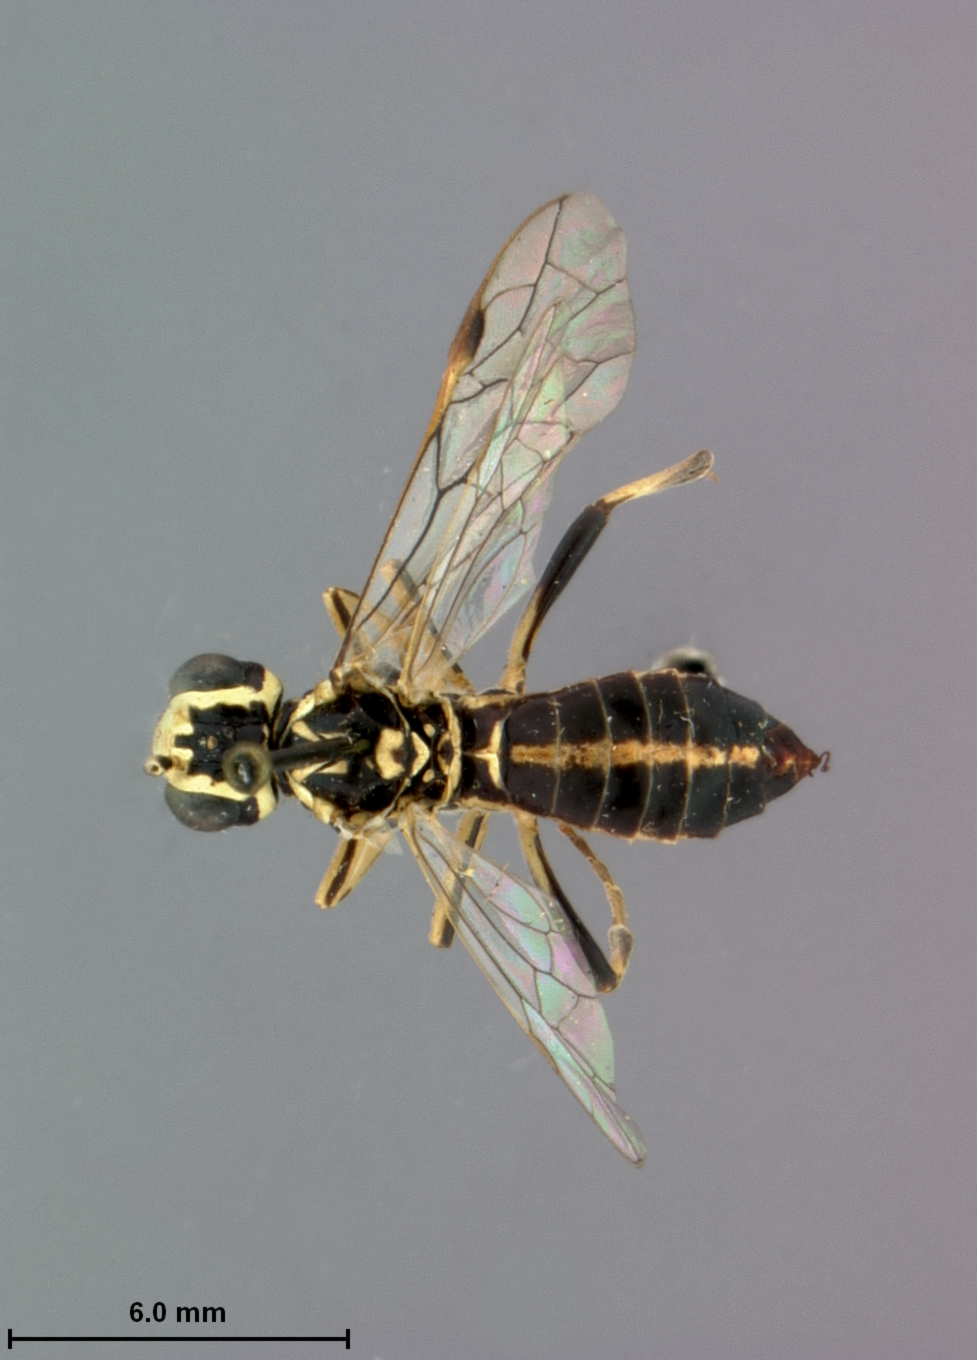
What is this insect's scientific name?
Tenthredella fisheri
